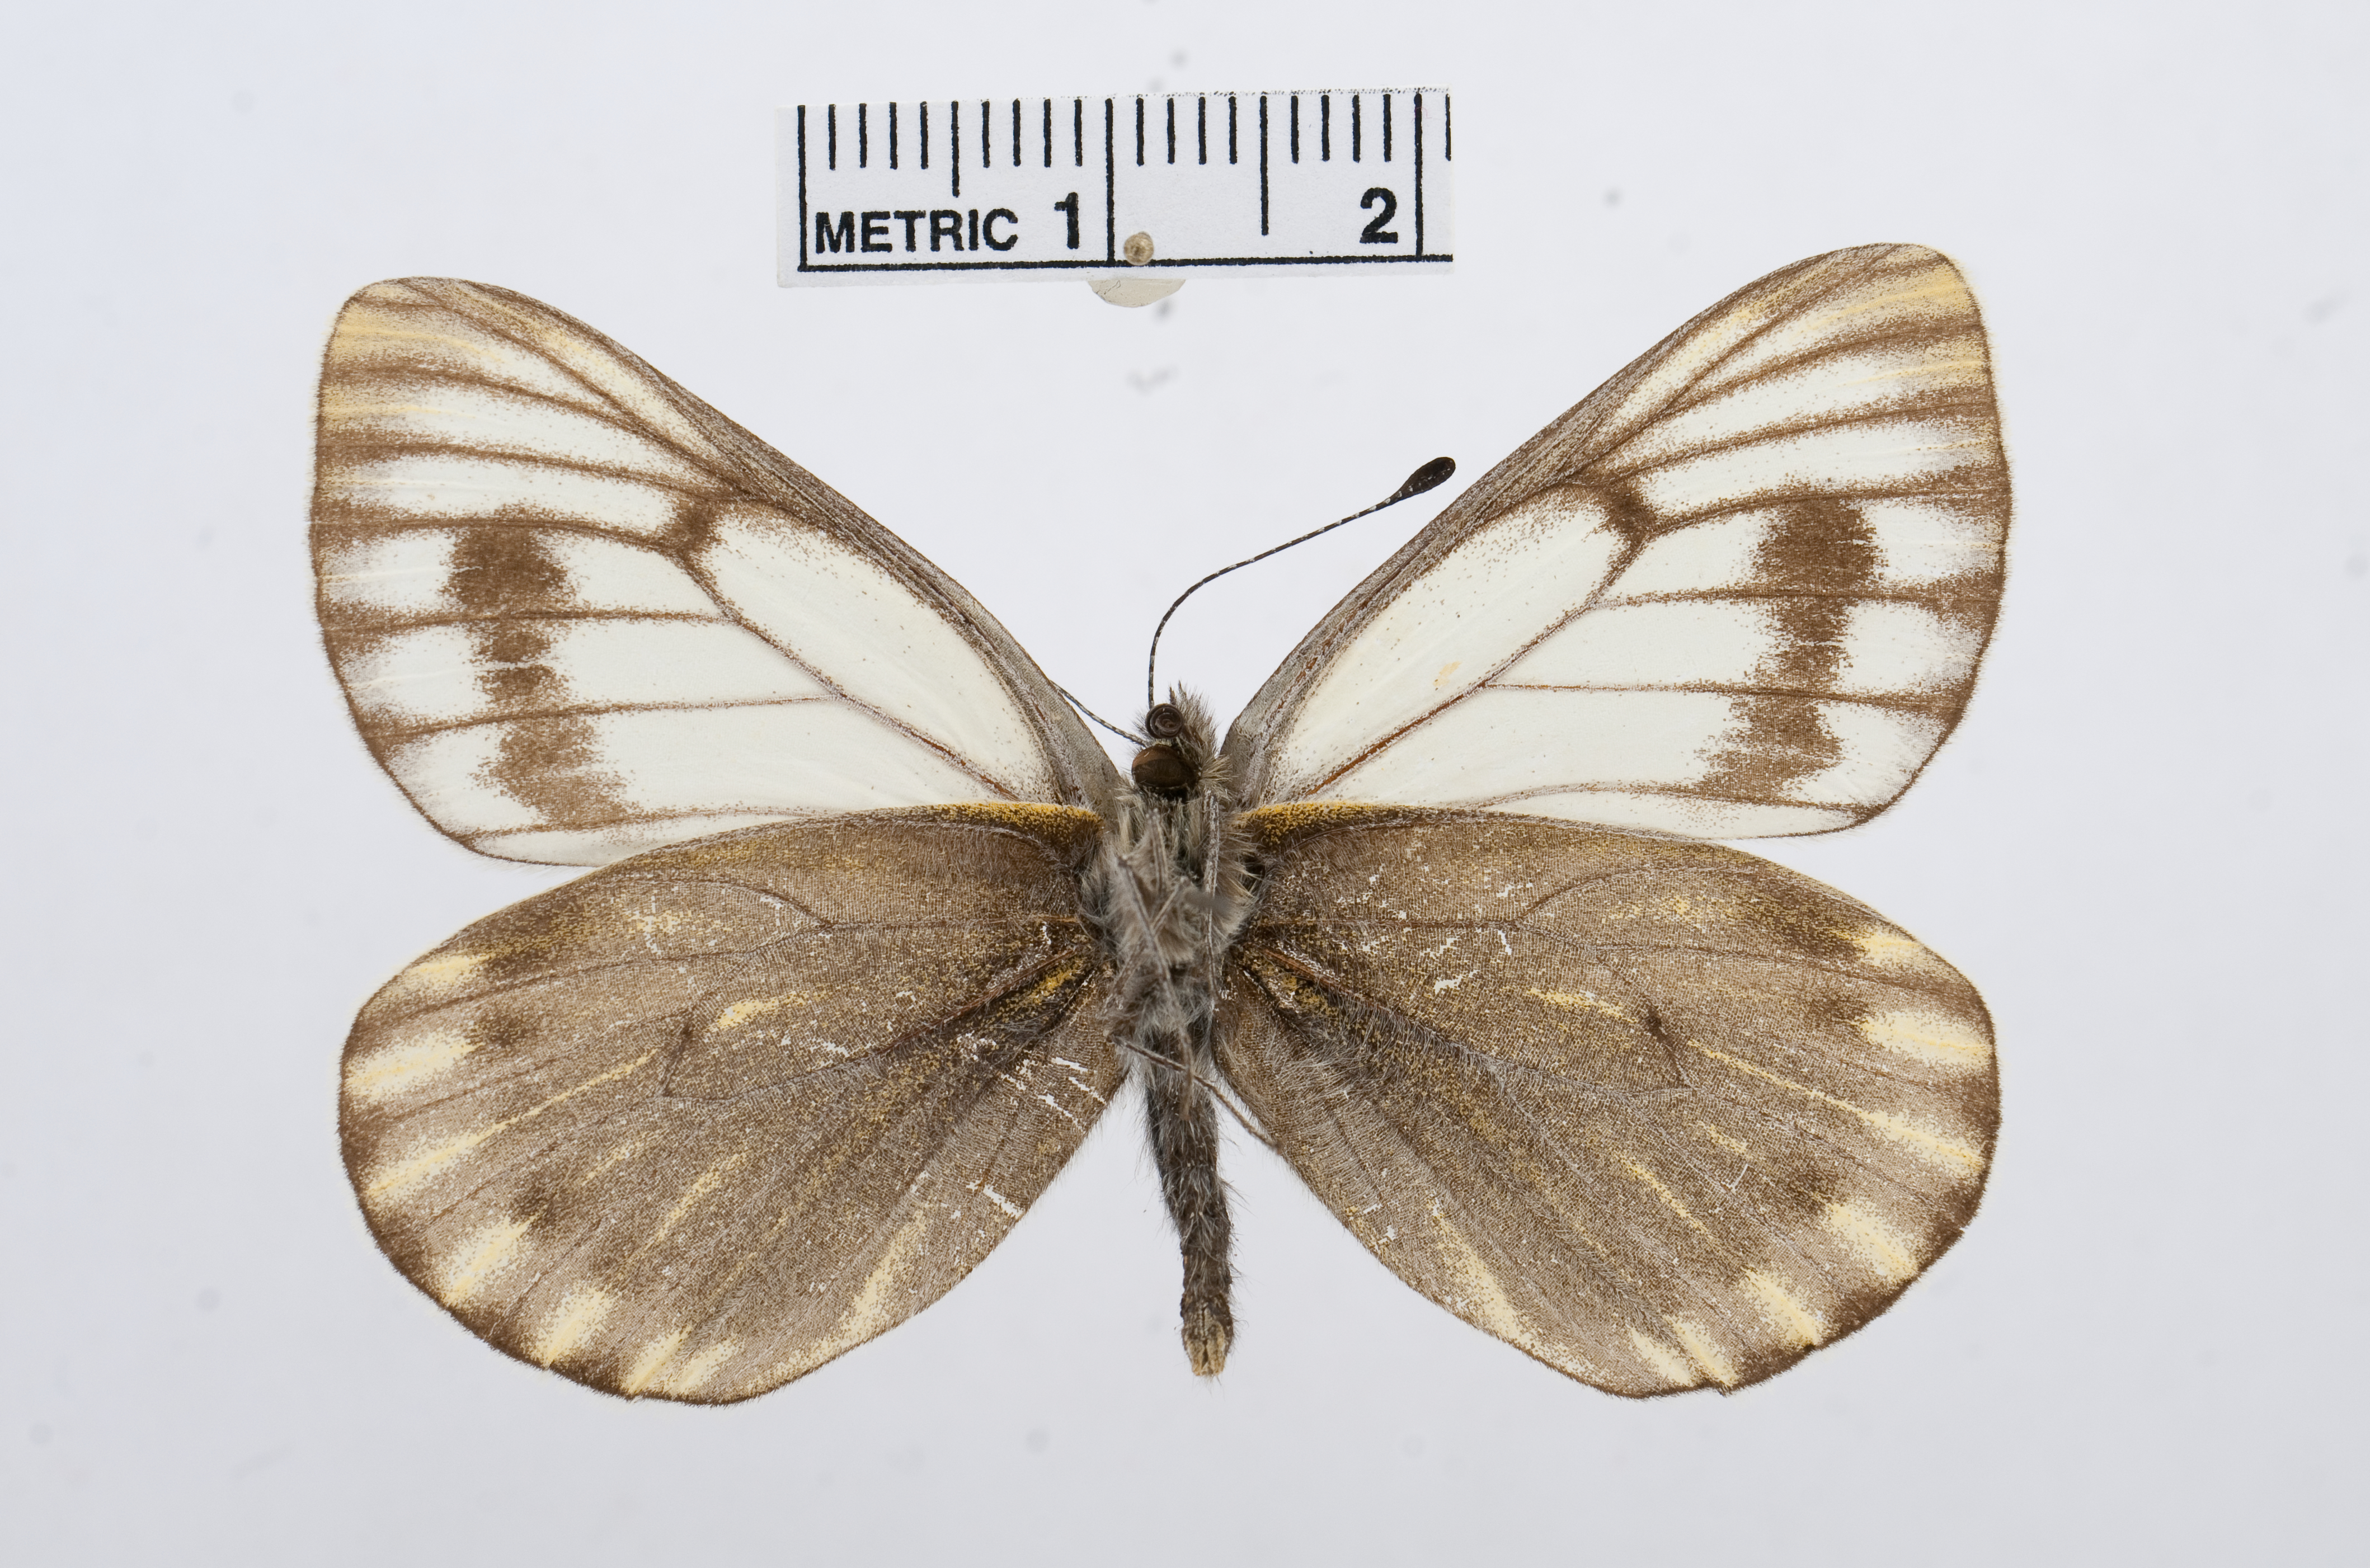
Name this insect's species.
Pieris koslovi
